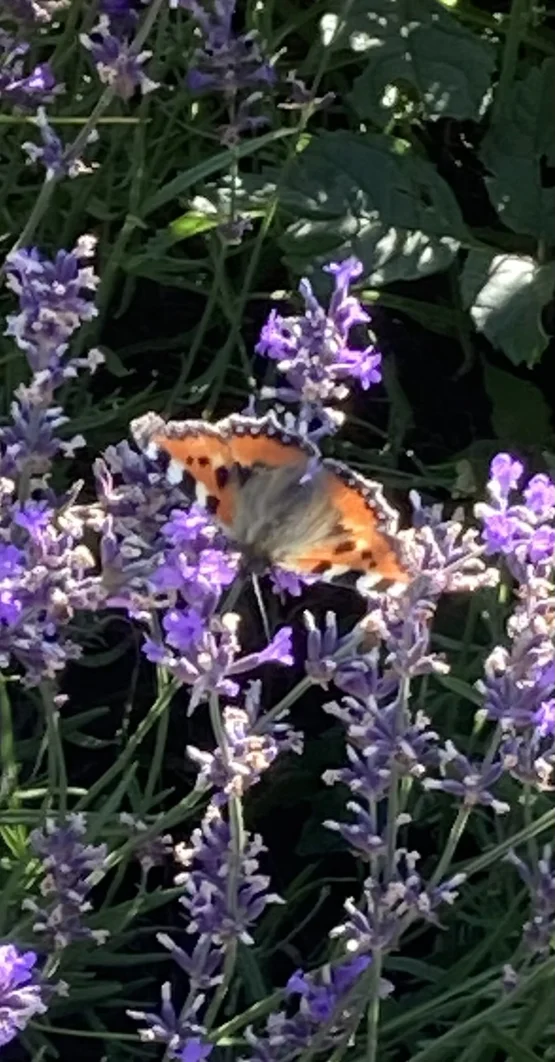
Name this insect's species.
Aglais urticae
